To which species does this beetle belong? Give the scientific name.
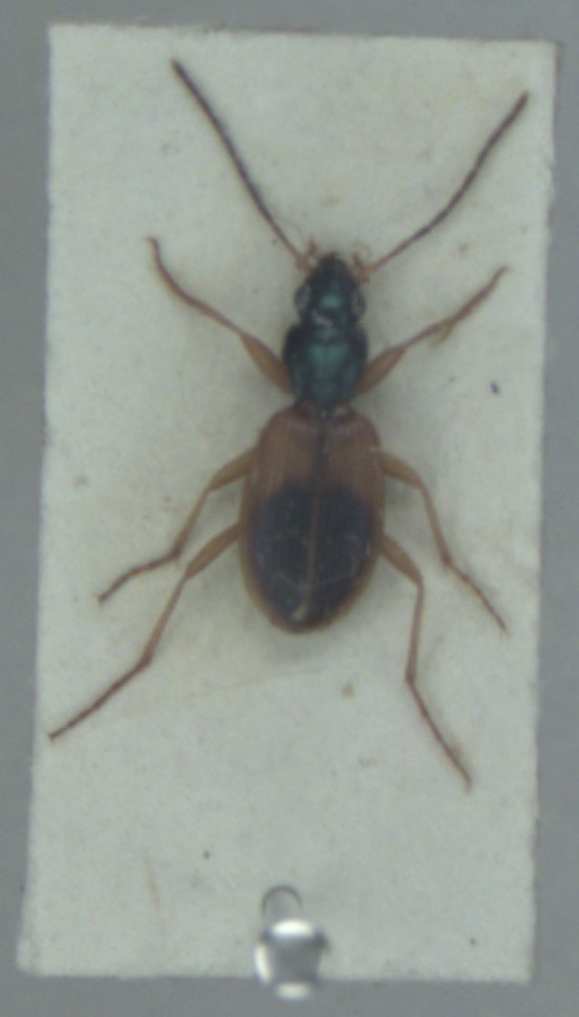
Anchomenus dorsalis
